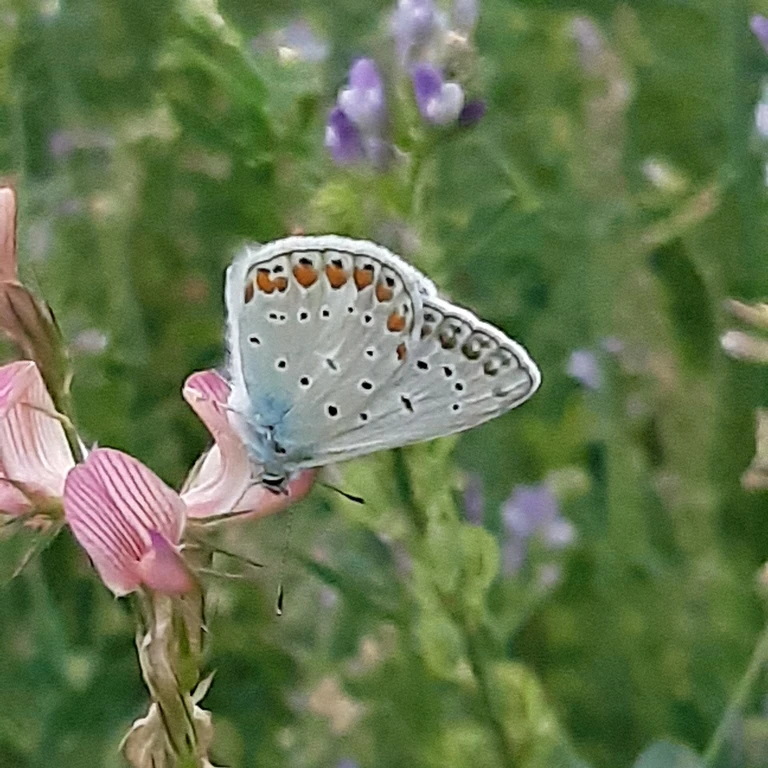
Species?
Polyommatus icarus
